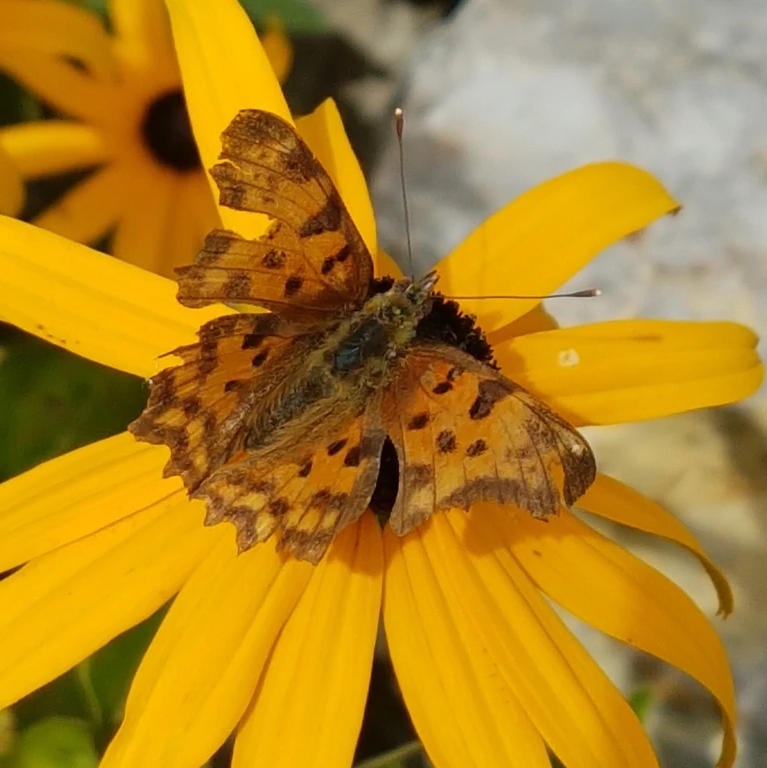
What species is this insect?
Polygonia c-album
